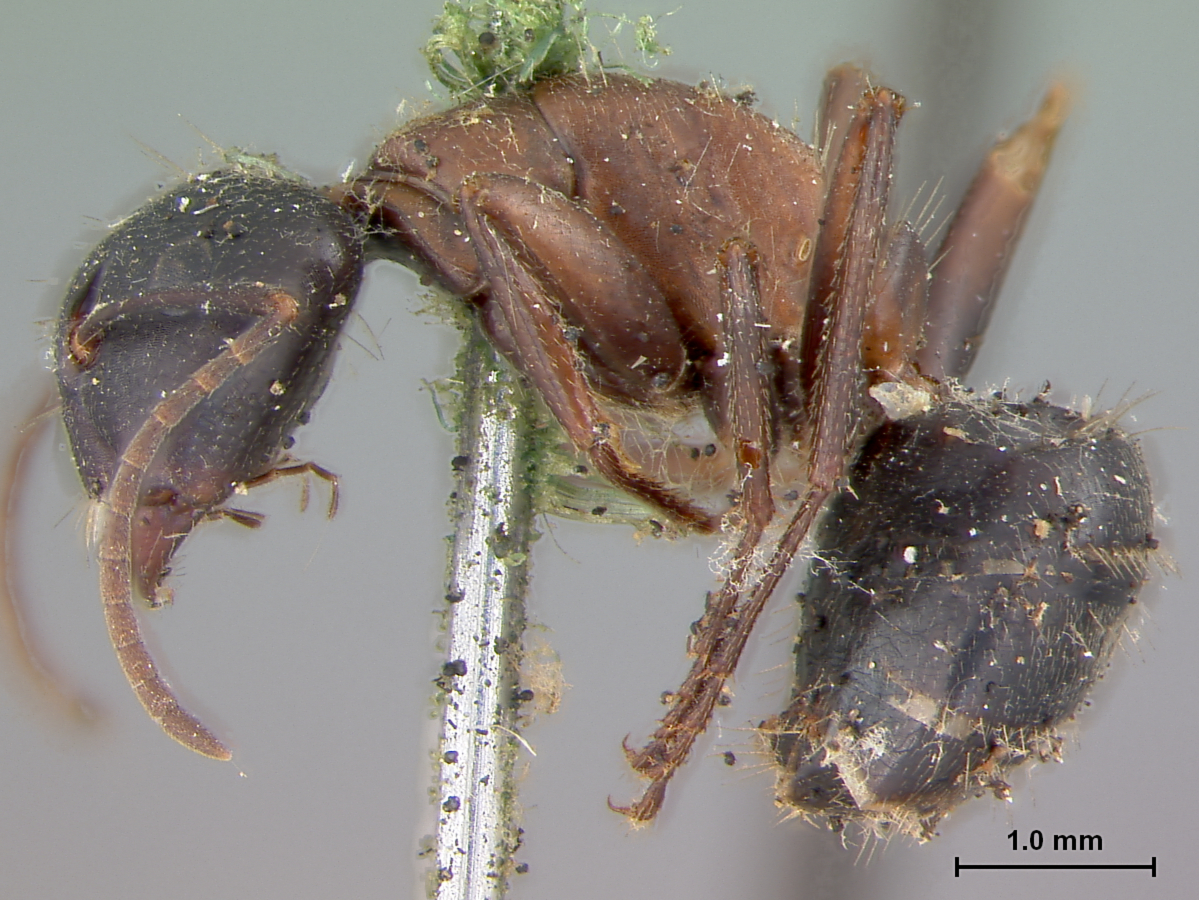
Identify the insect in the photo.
Formica novaeboracensis
